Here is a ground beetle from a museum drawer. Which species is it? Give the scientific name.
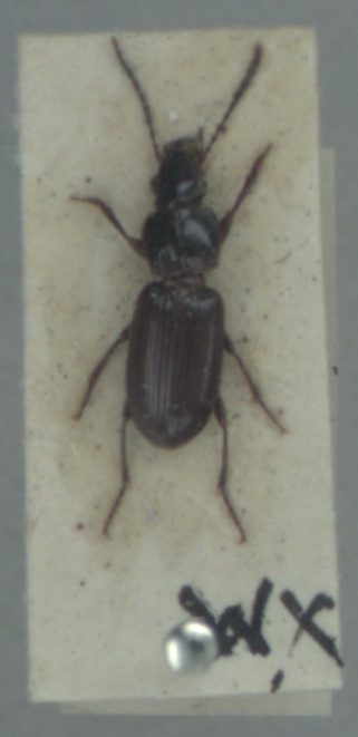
Pterostichus minor
